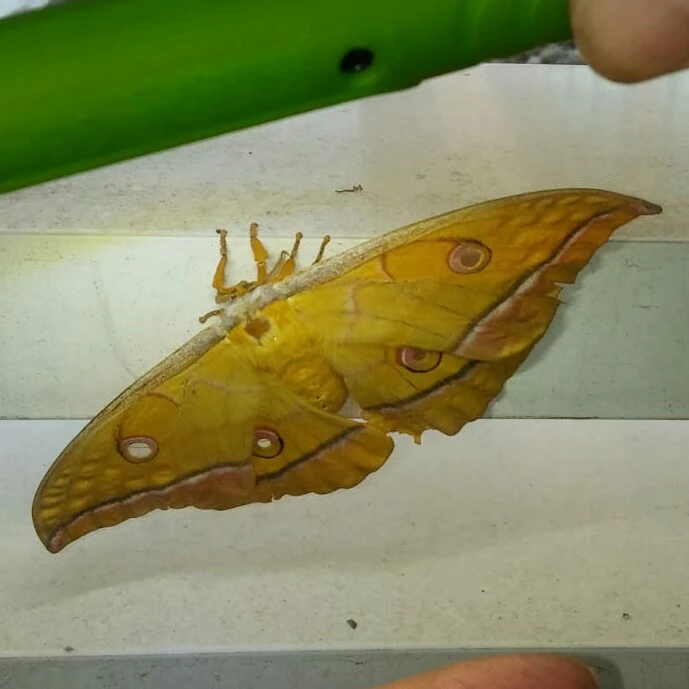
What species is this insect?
Antheraea yamamai
